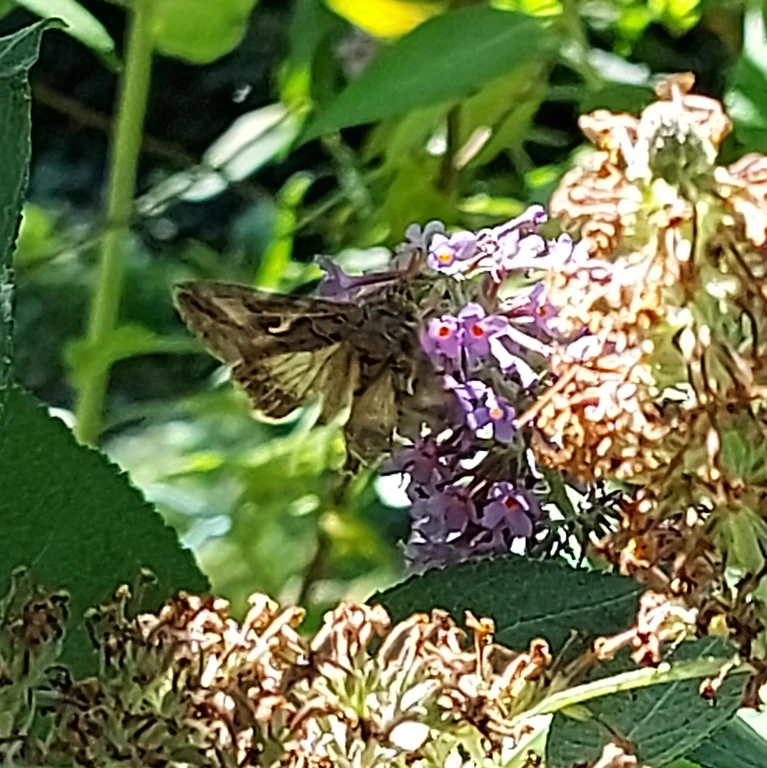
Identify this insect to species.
Autographa gamma
